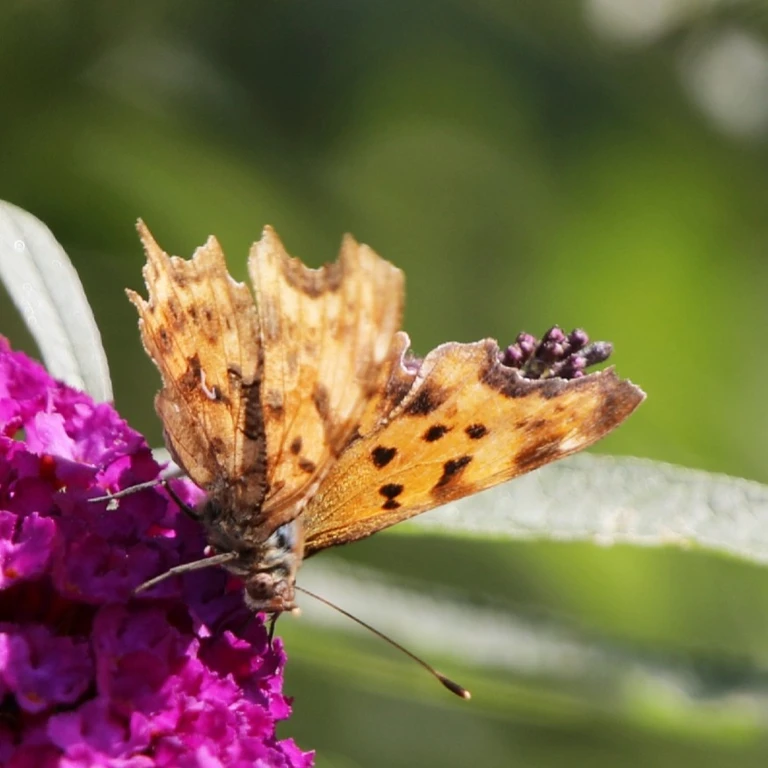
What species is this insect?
Polygonia c-album
